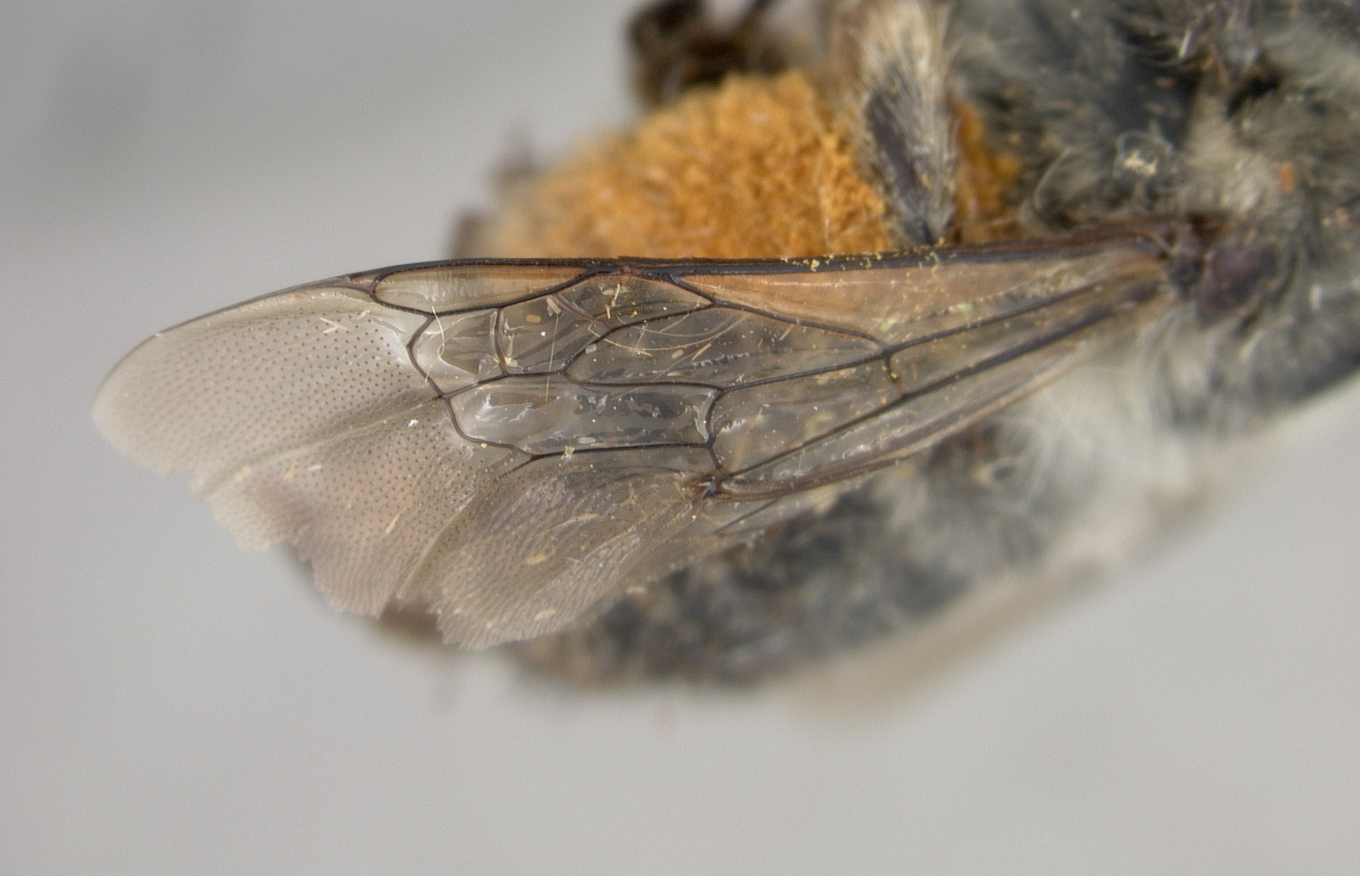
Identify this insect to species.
Anthophora porterae
